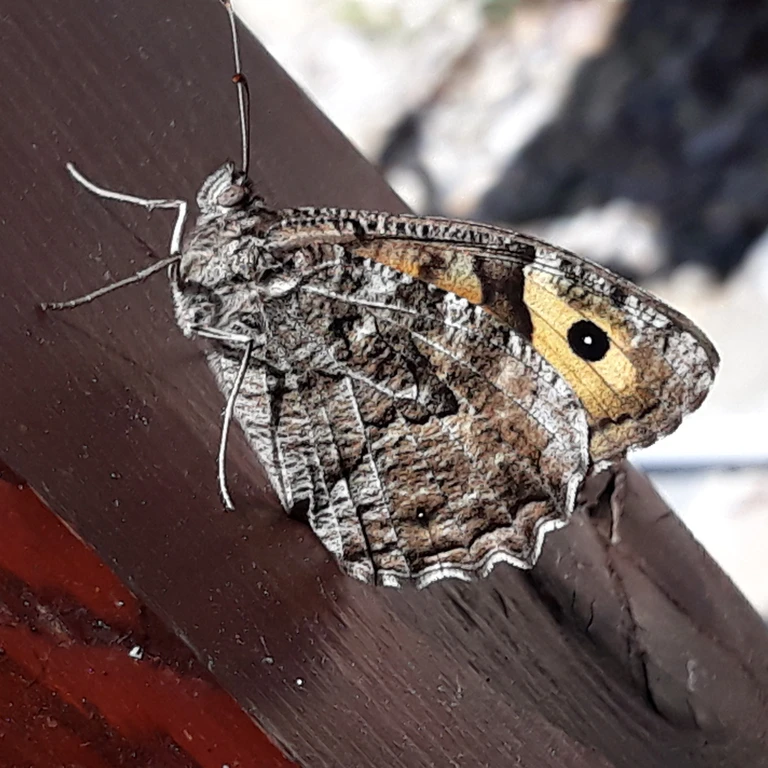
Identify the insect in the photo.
Hipparchia semele
